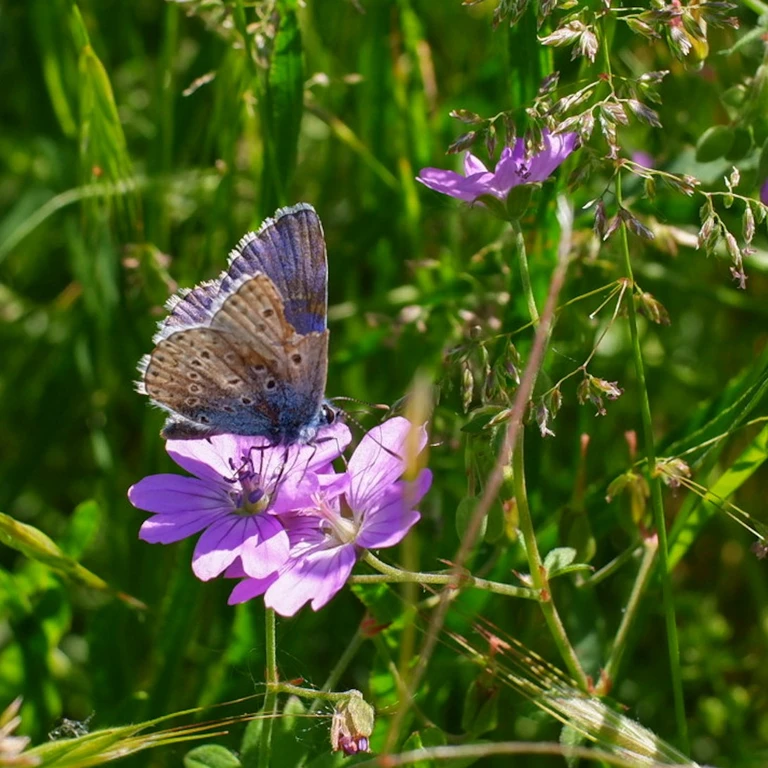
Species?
Polyommatus icarus
